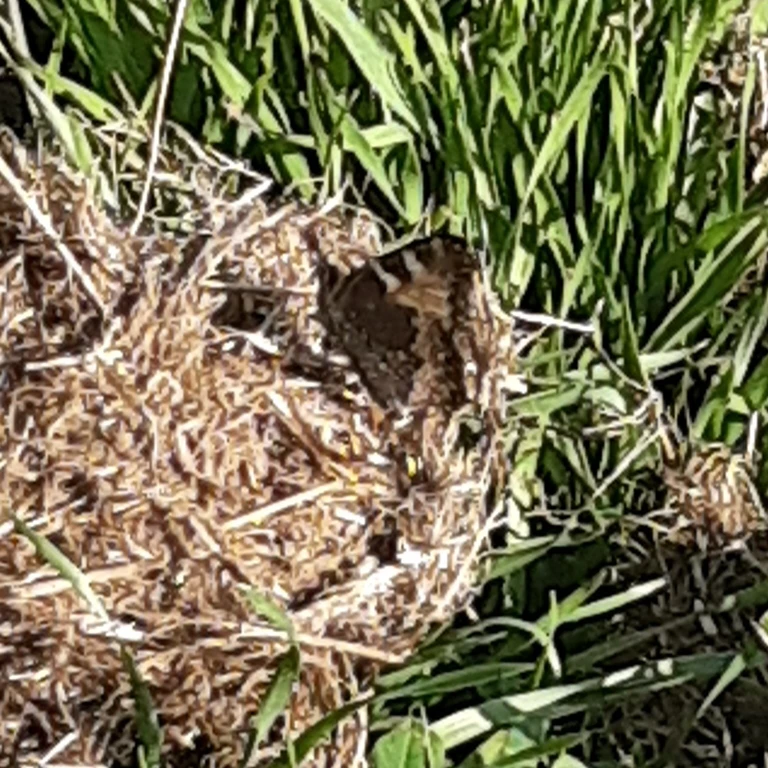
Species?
Aglais urticae
